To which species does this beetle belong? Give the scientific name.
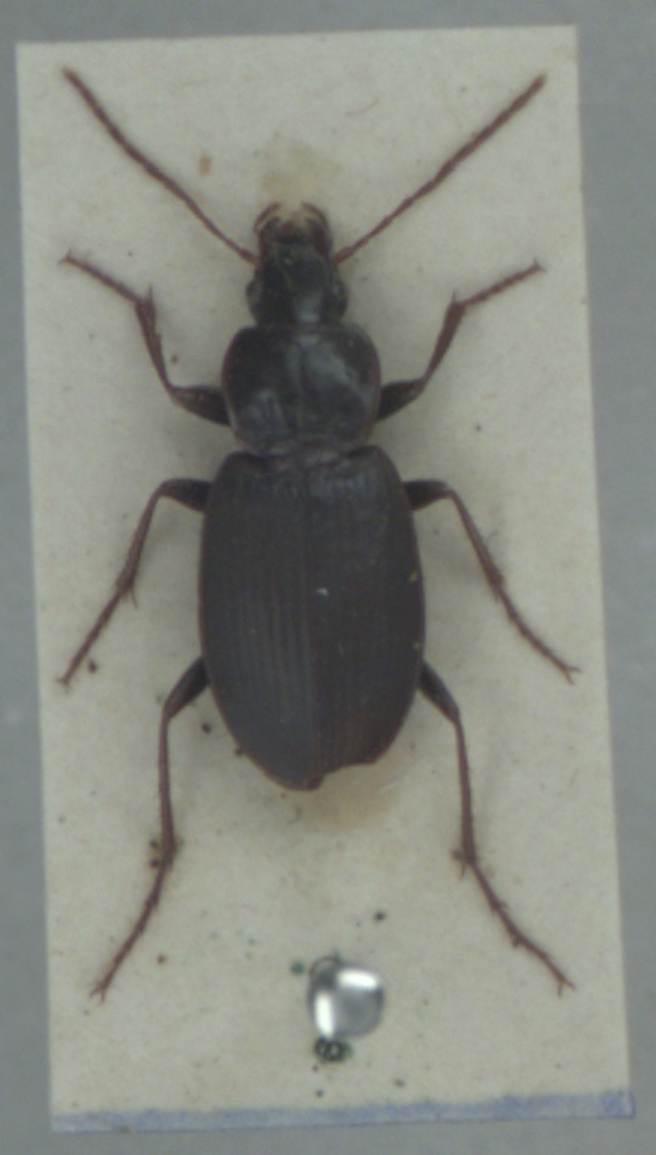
Calathus rotundicollis
